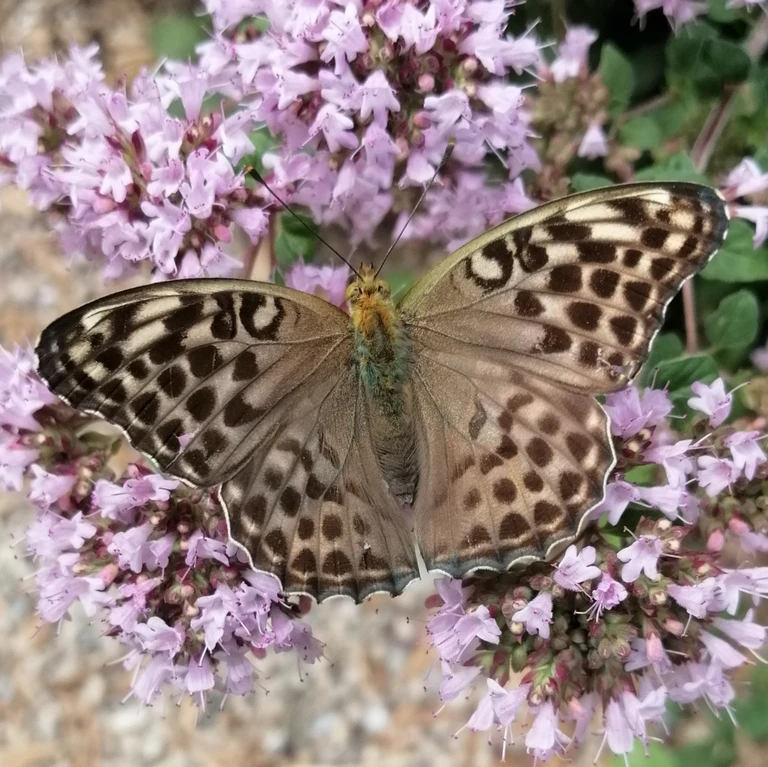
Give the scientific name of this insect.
Argynnis paphia
